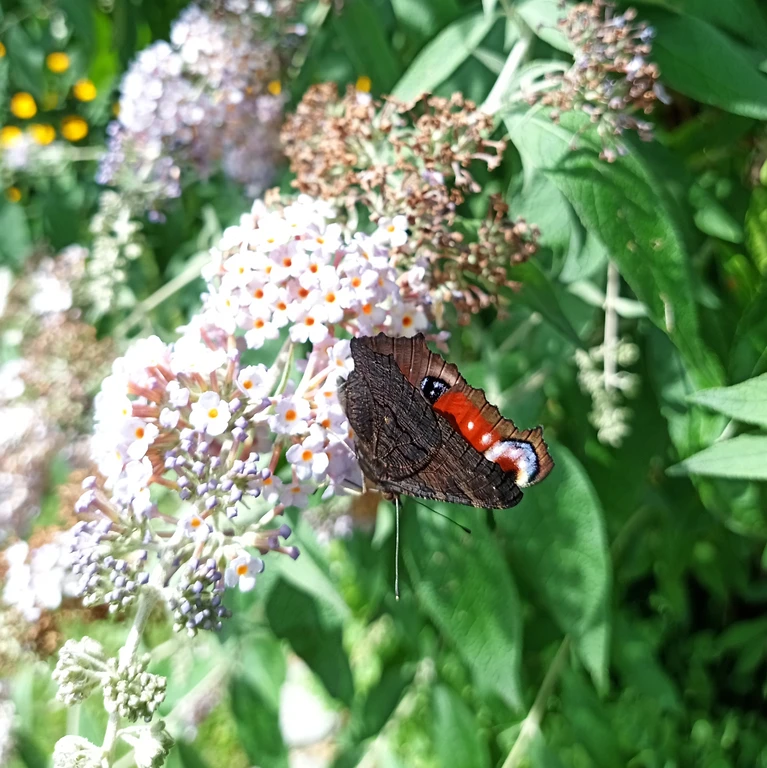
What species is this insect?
Aglais io
